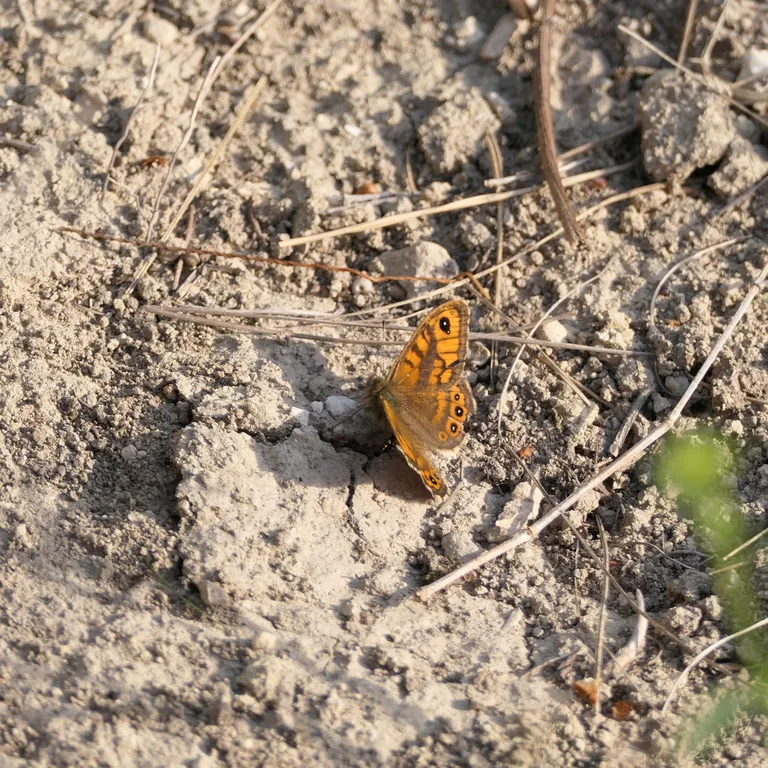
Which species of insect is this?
Lasiommata megera (also Pararge megera)
